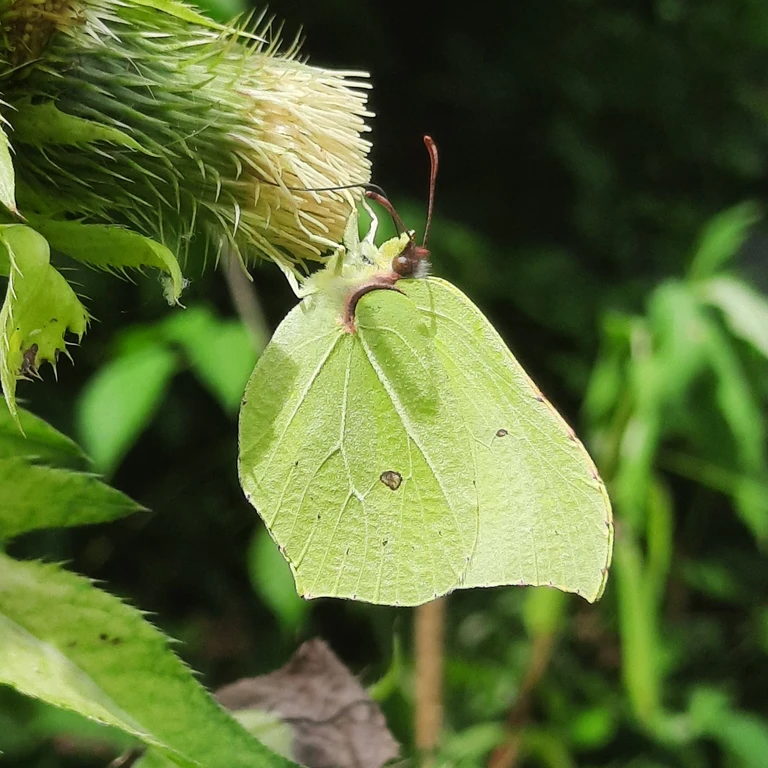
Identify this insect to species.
Gonepteryx rhamni
